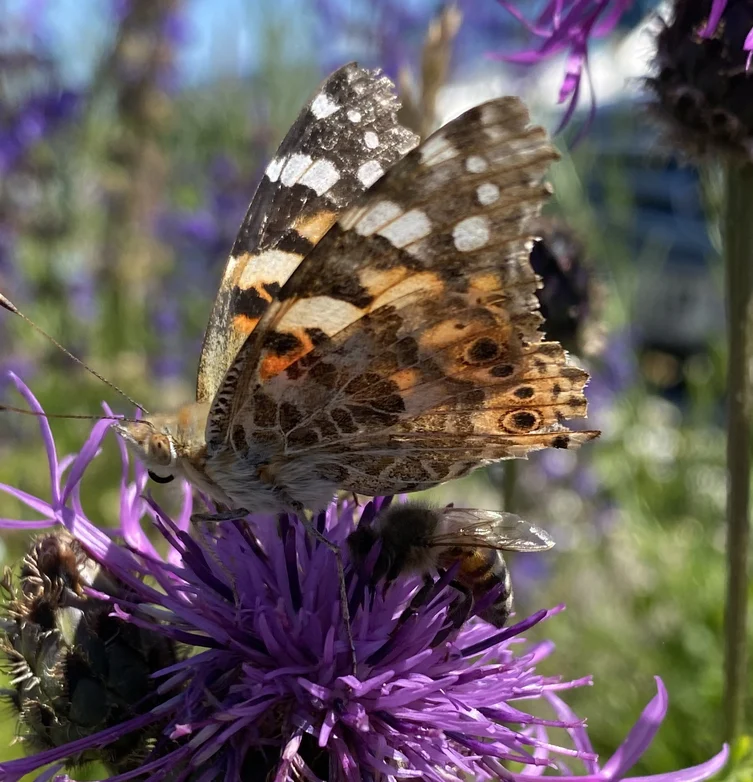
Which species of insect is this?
Vanessa cardui
